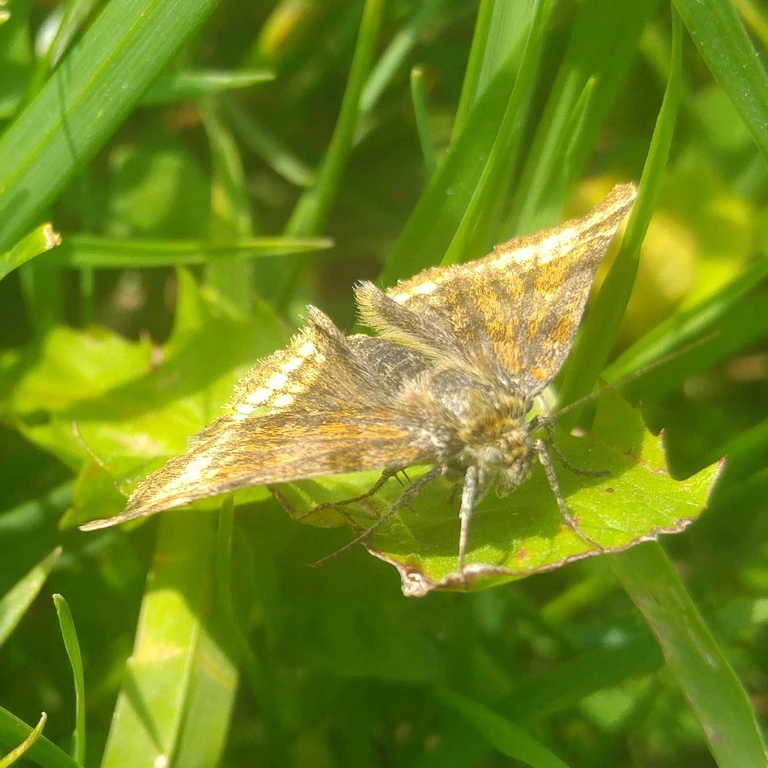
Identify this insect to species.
Euclidia glyphica
